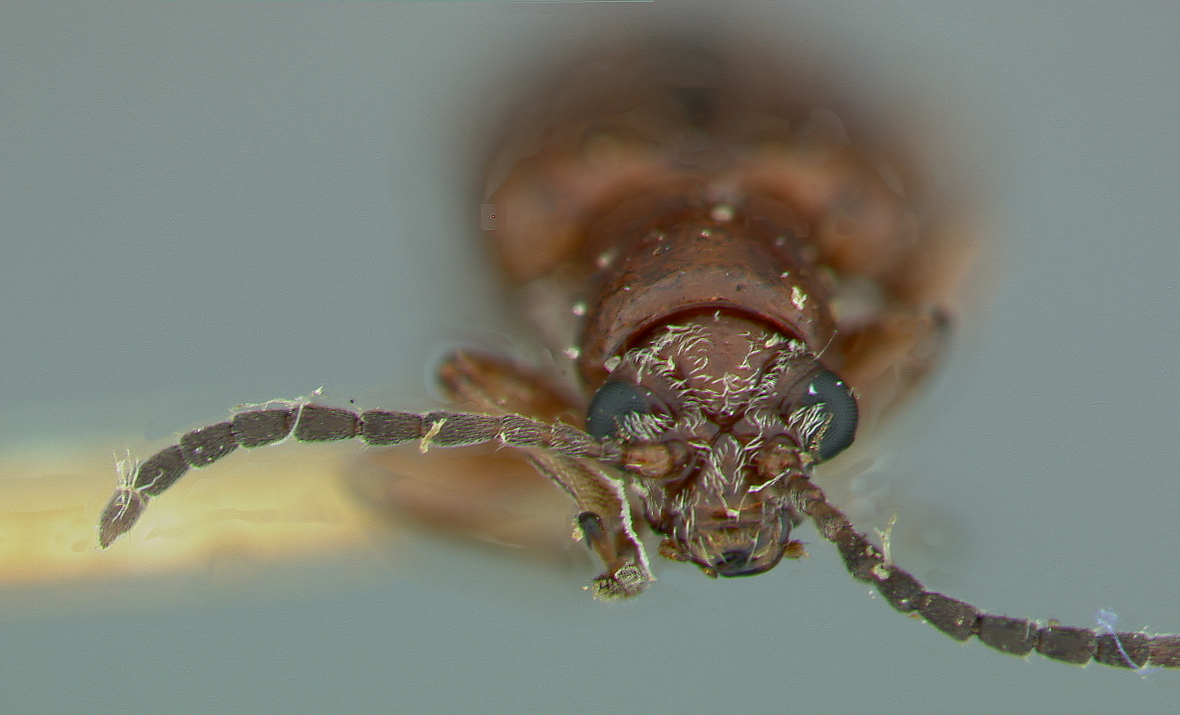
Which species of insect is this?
Lema jacobina
